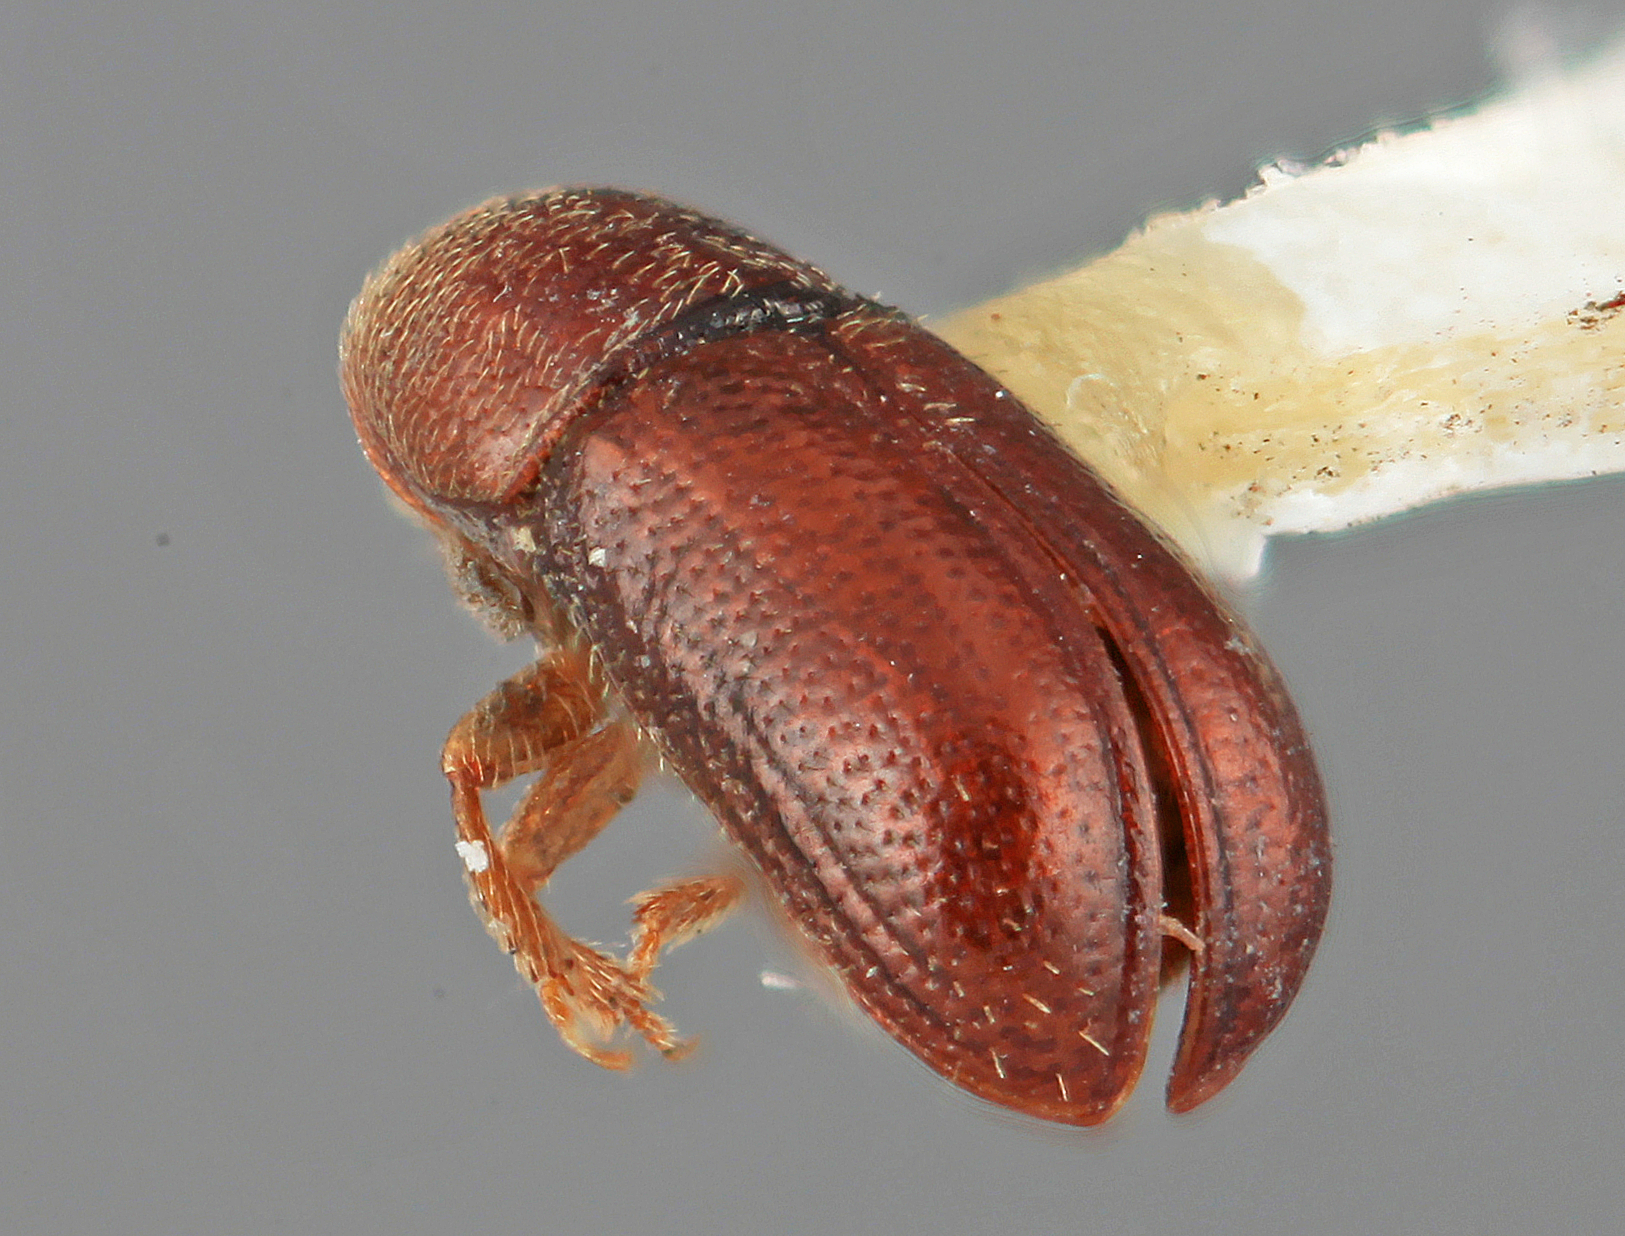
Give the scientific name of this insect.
Araptus parvistriatus
